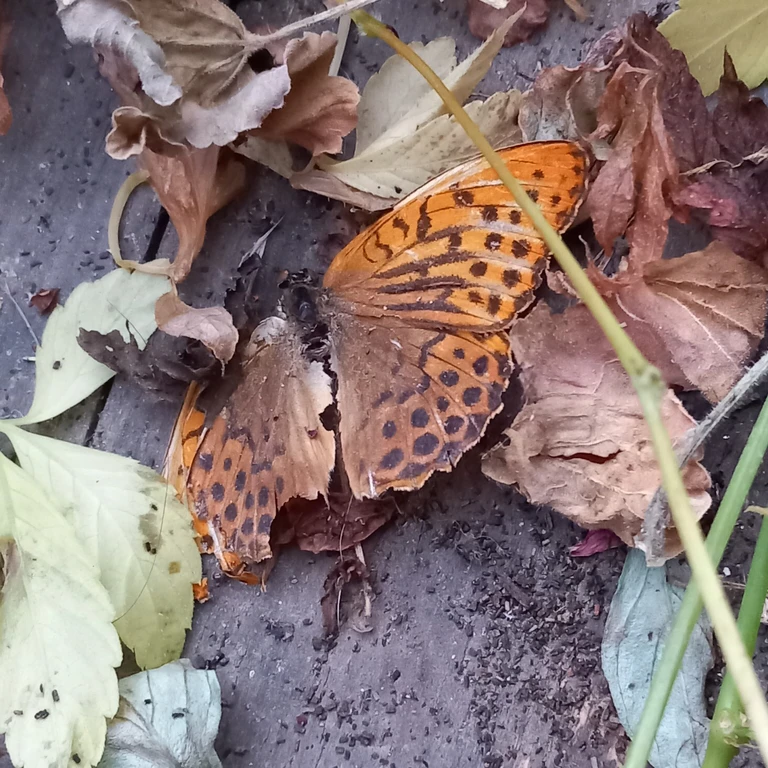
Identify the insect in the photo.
Argynnis paphia
